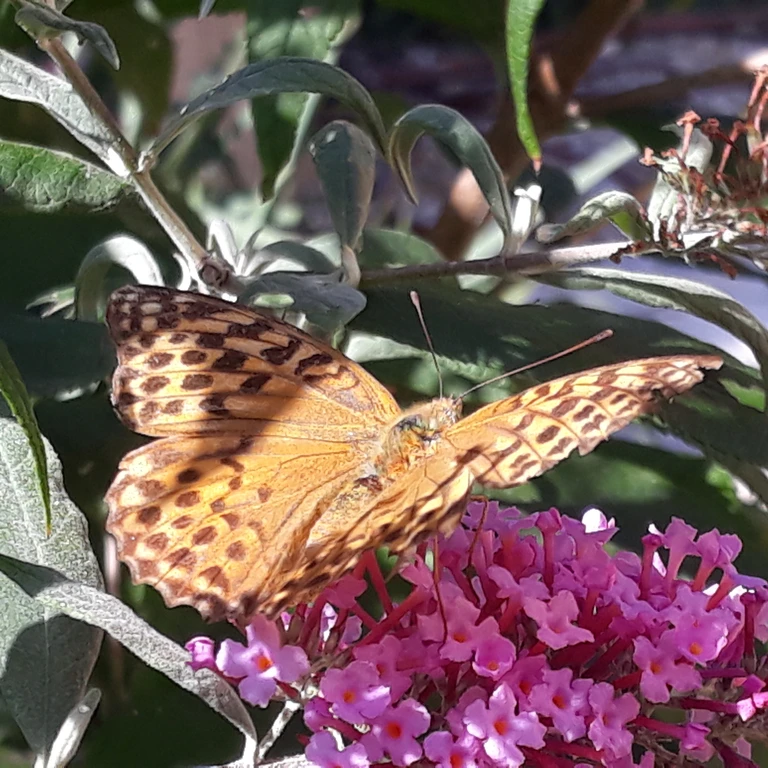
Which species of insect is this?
Argynnis paphia
